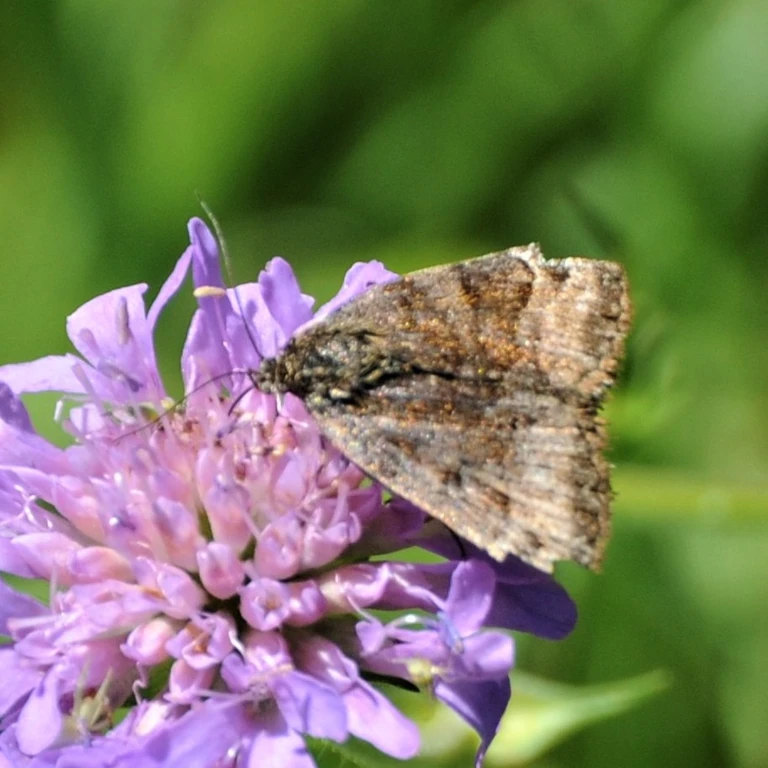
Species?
Euclidia glyphica
